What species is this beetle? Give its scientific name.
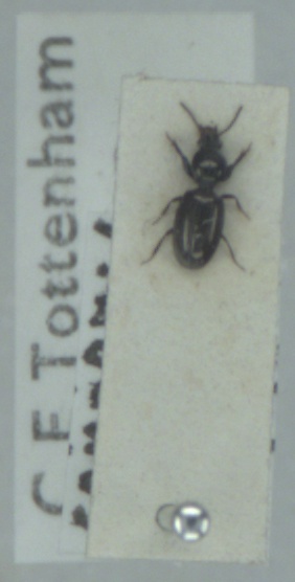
Dyschirius tristis
